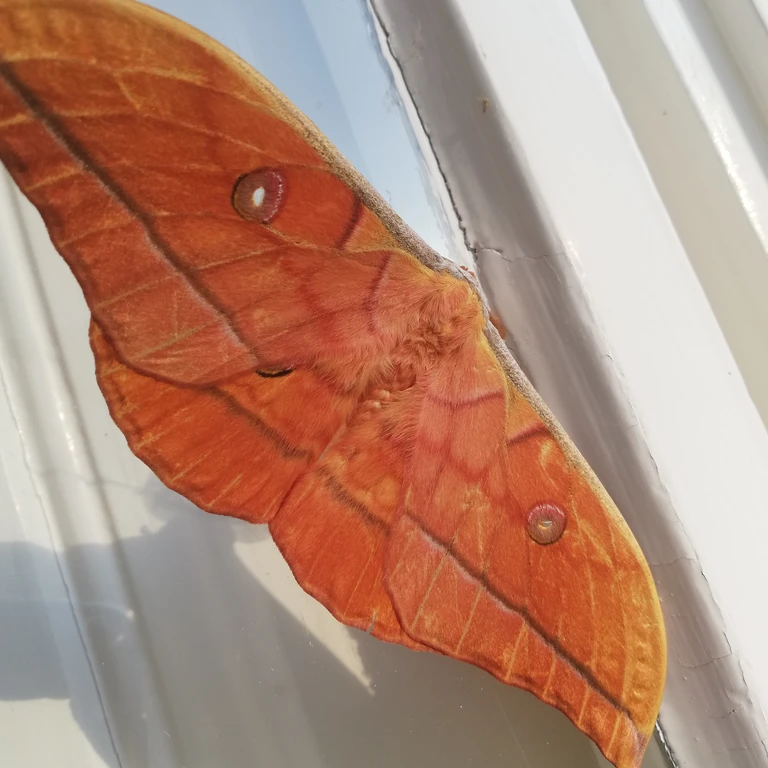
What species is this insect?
Antheraea yamamai
